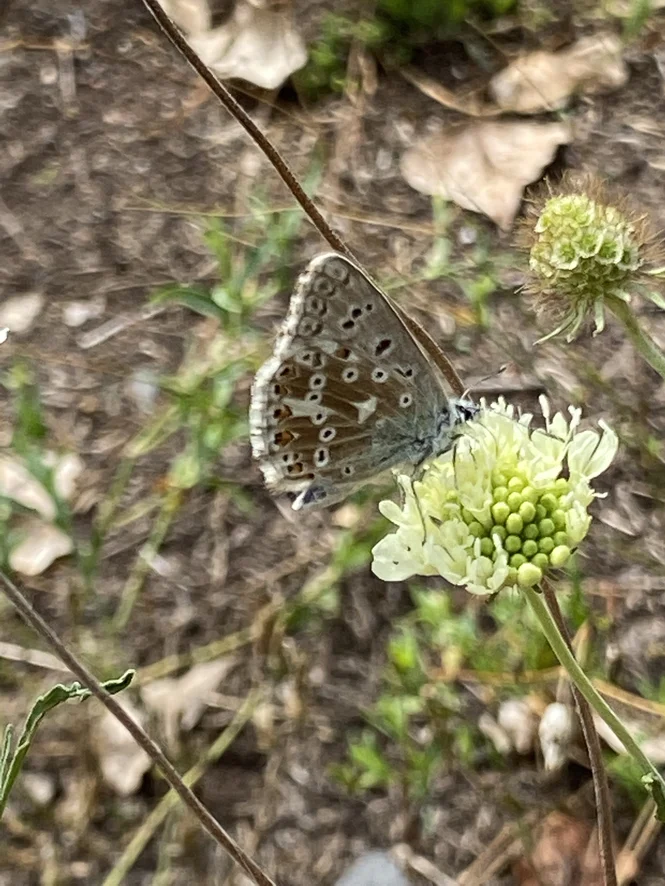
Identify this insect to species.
Lysandra coridon
